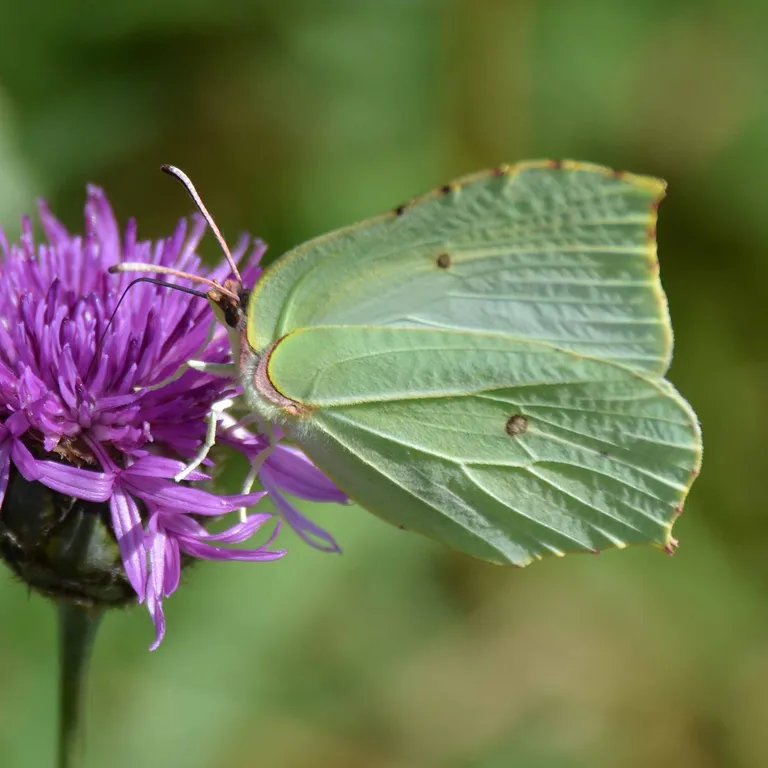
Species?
Gonepteryx rhamni
